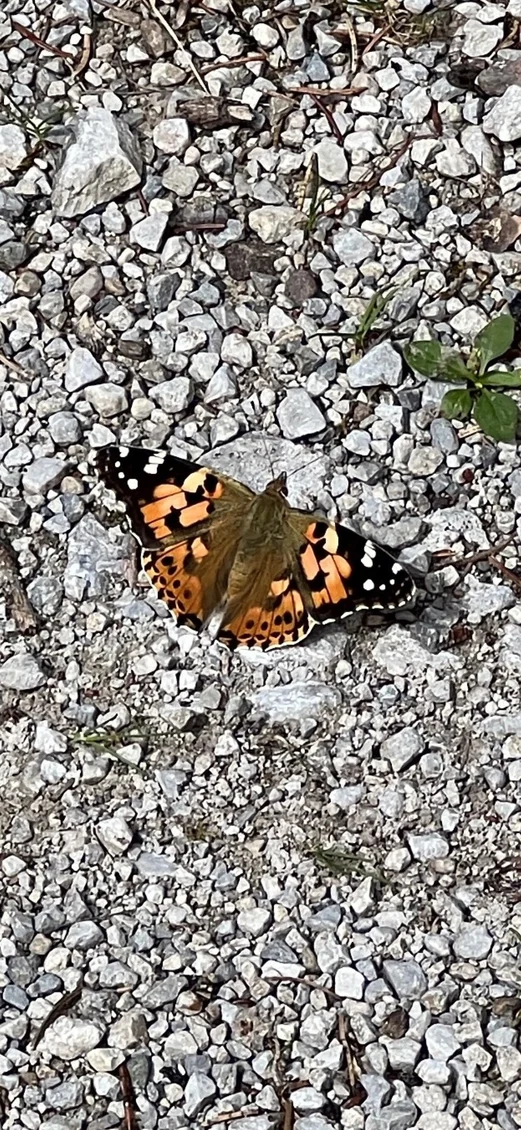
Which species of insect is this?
Vanessa cardui
